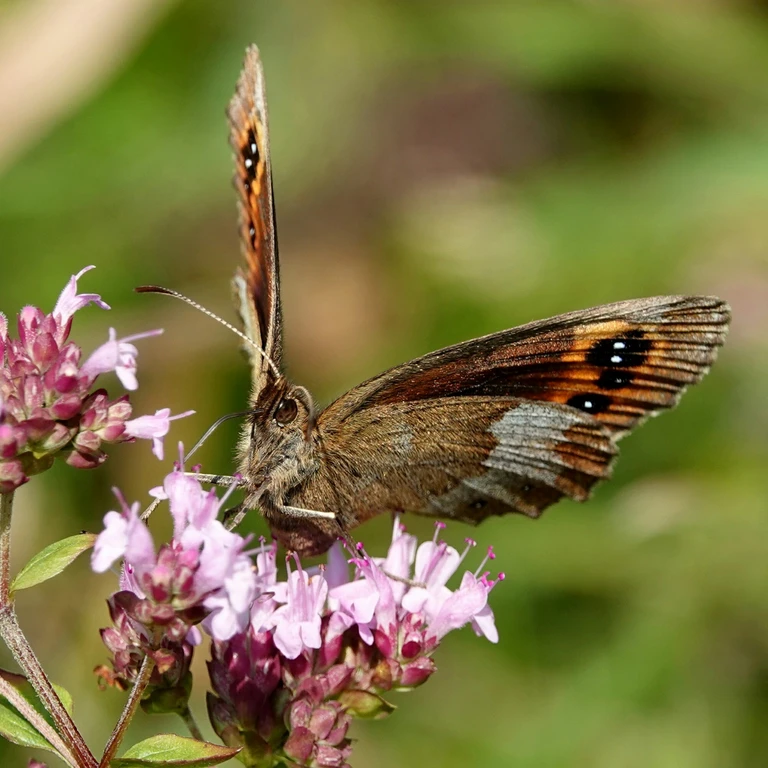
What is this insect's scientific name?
Erebia aethiops
